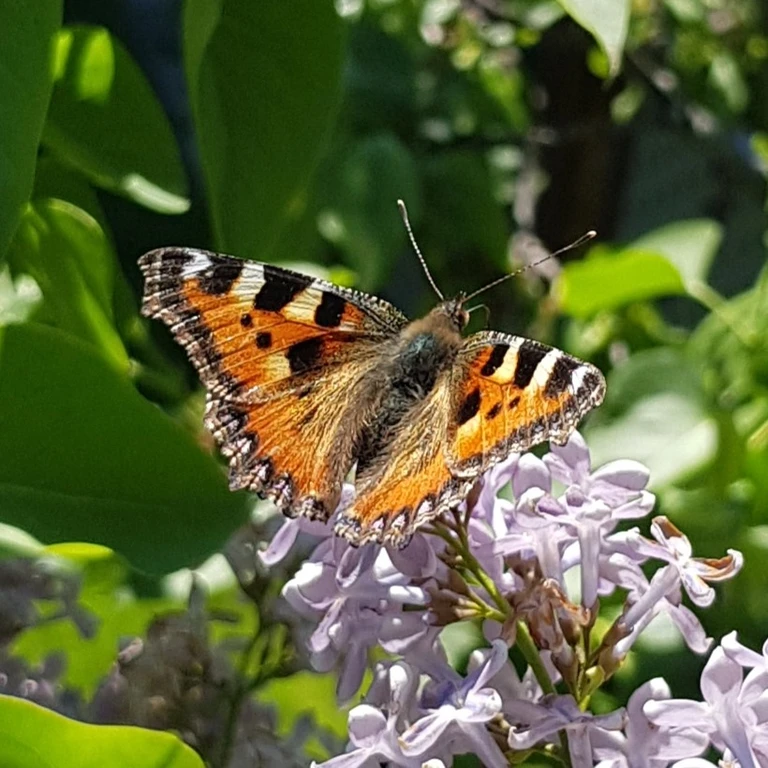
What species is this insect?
Aglais urticae
